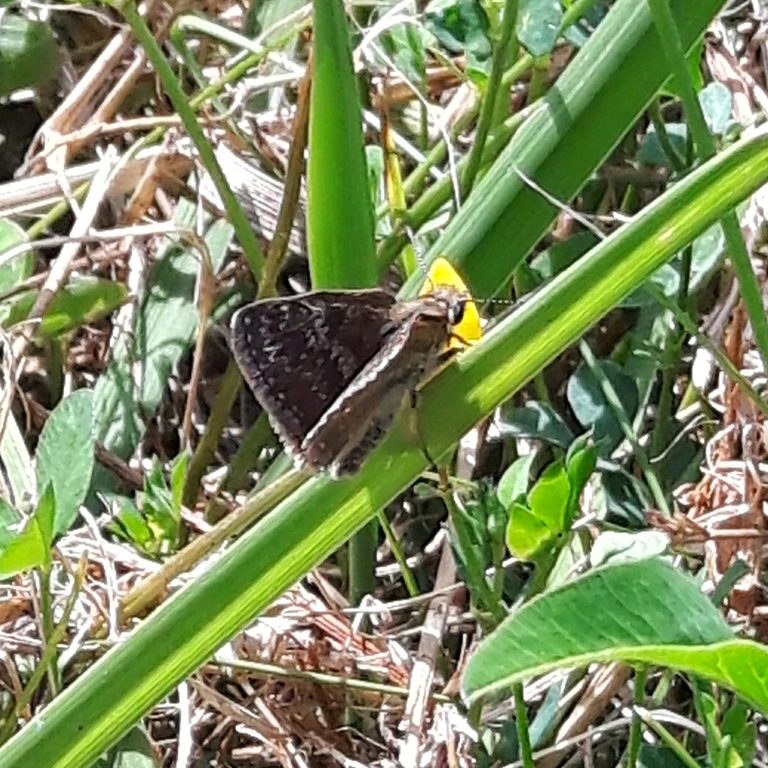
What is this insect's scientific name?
Erynnis tages
